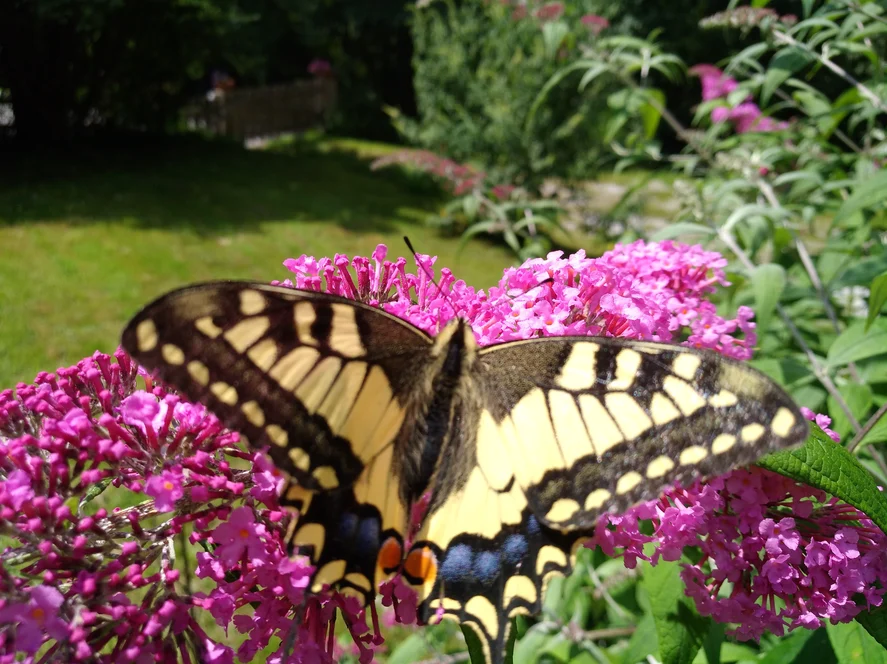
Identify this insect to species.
Papilio machaon
